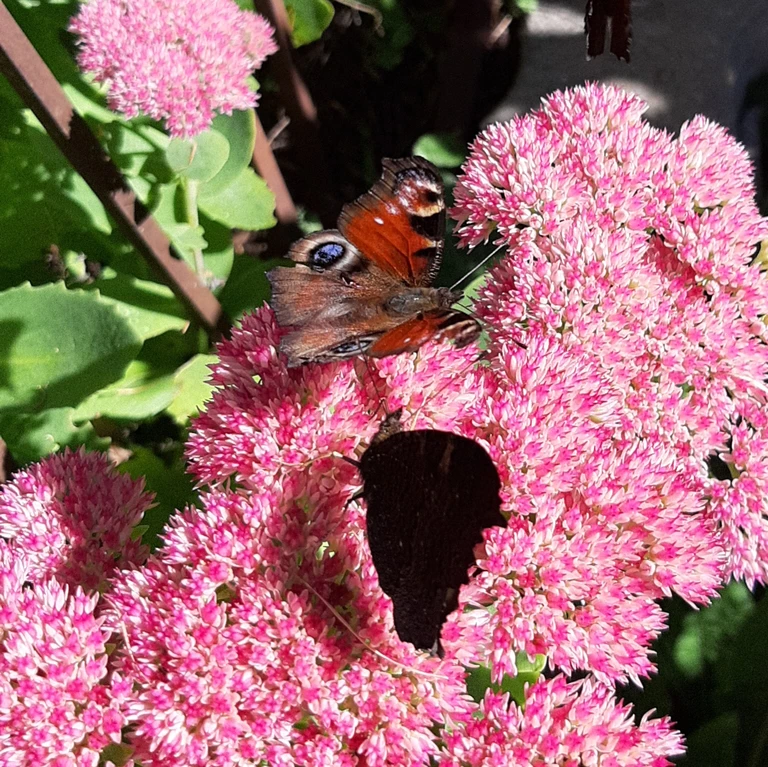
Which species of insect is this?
Aglais io
